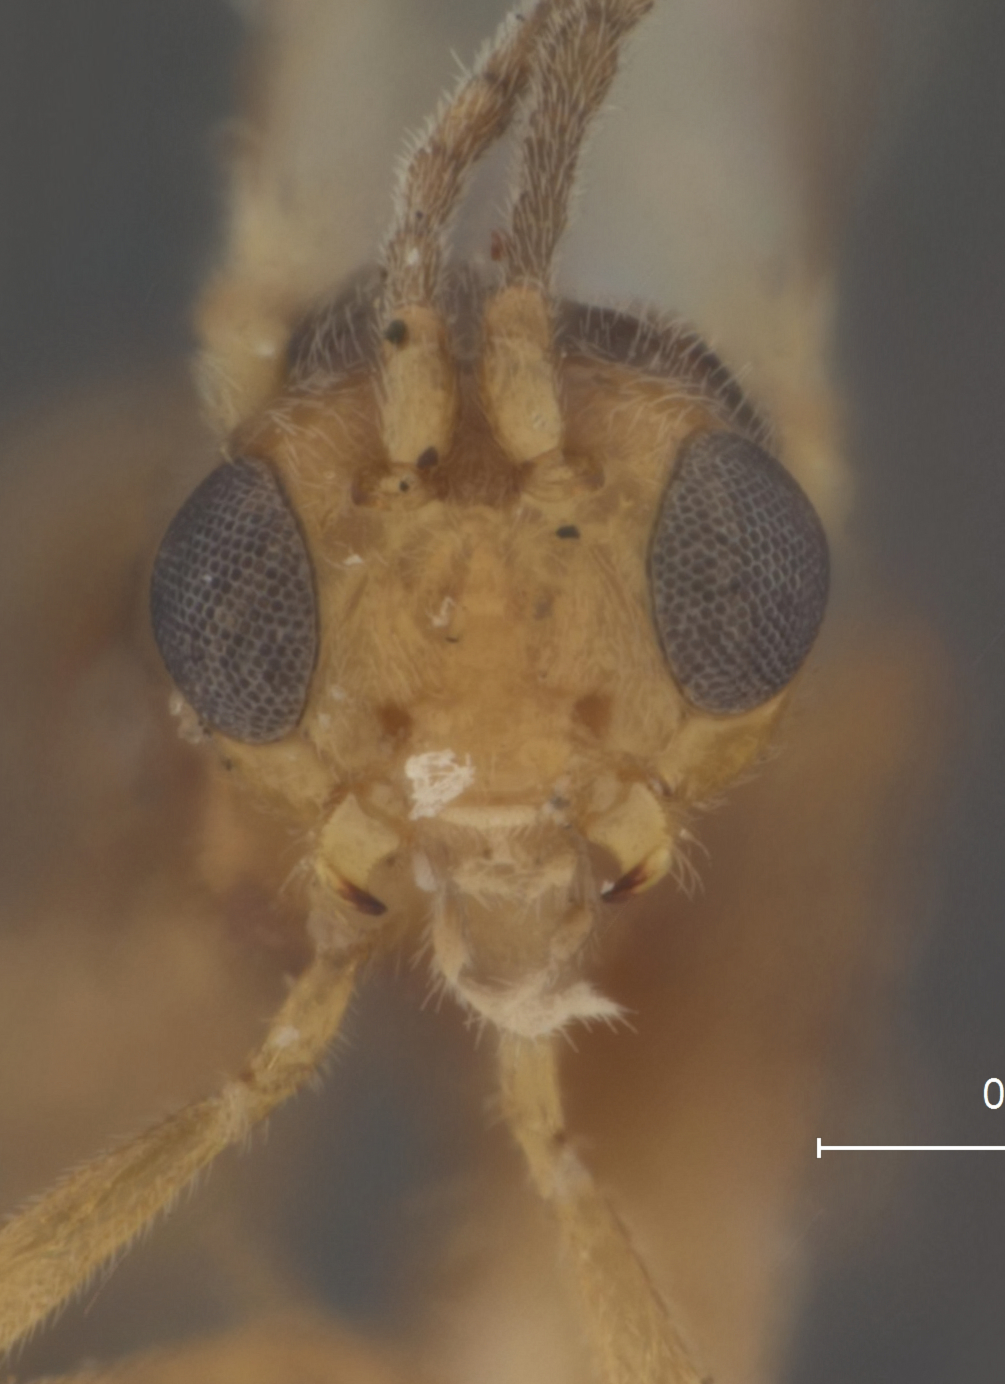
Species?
Perilitus eleodis
